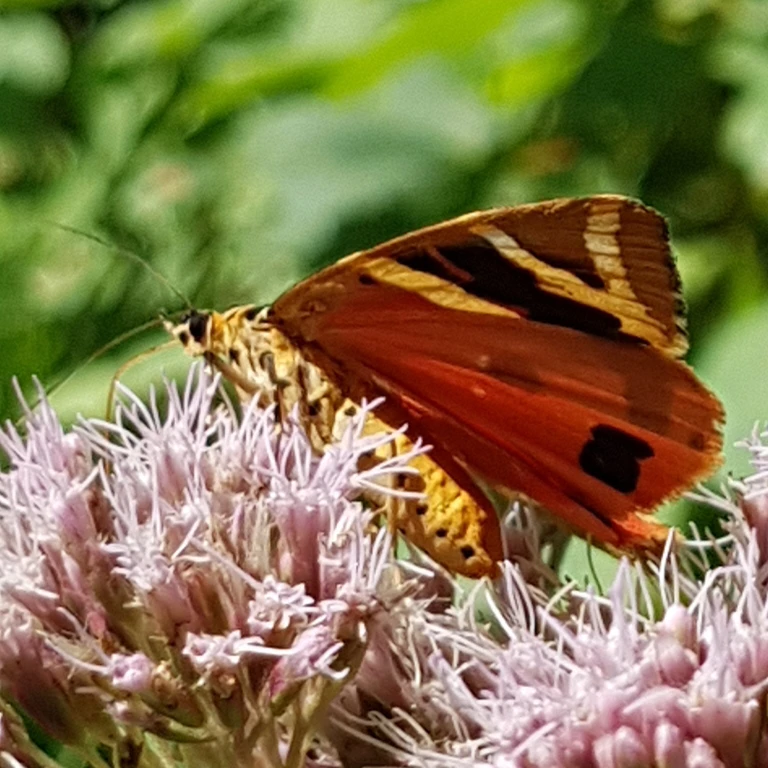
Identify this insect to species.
Euplagia quadripunctaria
